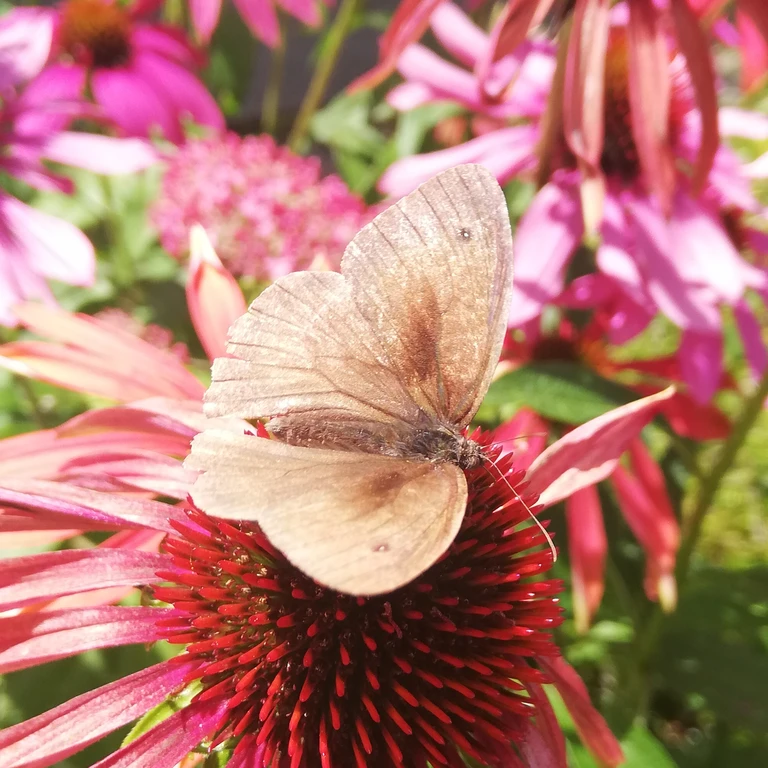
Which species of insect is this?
Maniola jurtina
